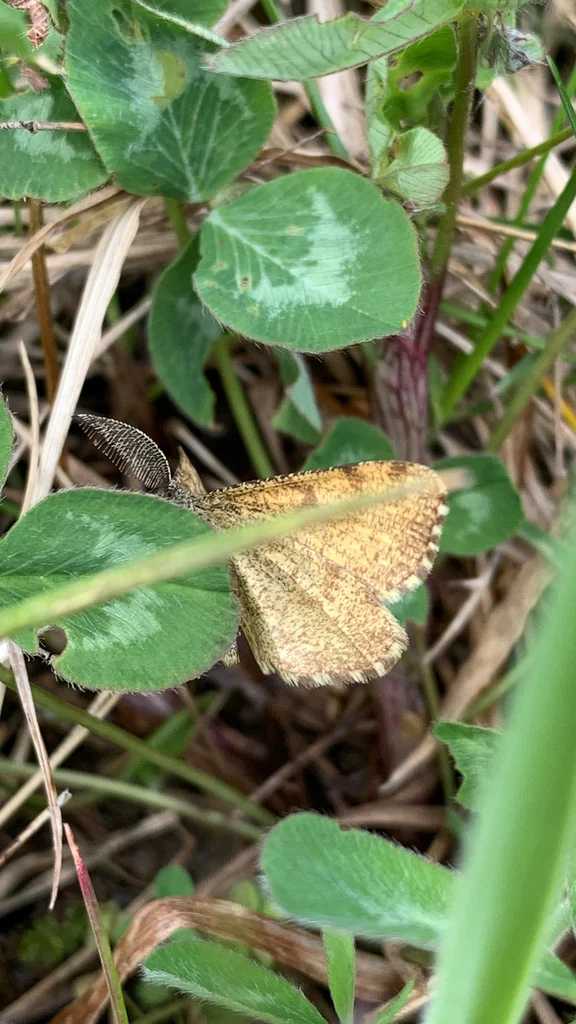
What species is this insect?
Ematurga atomaria
